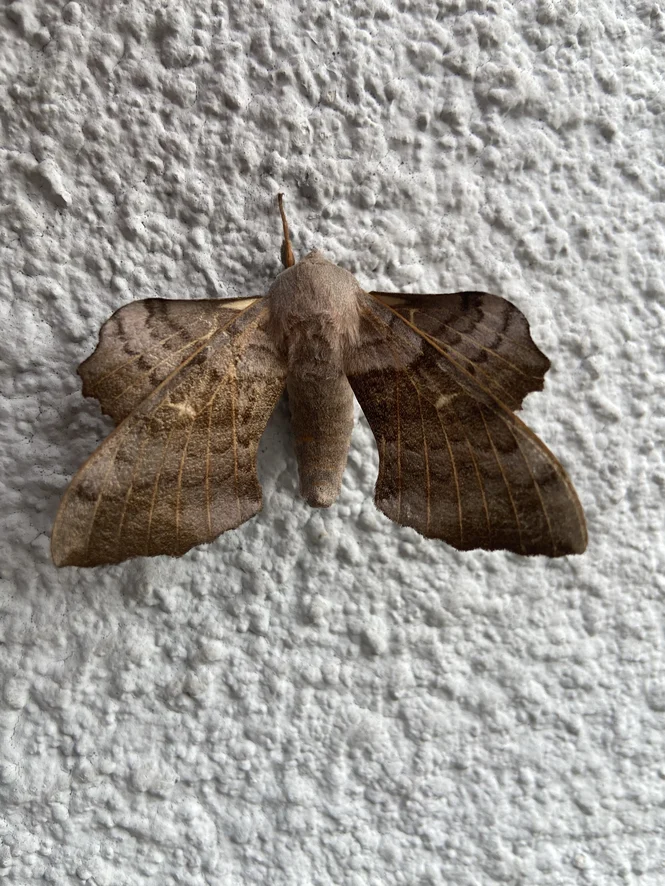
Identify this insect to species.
Laothoe populi
